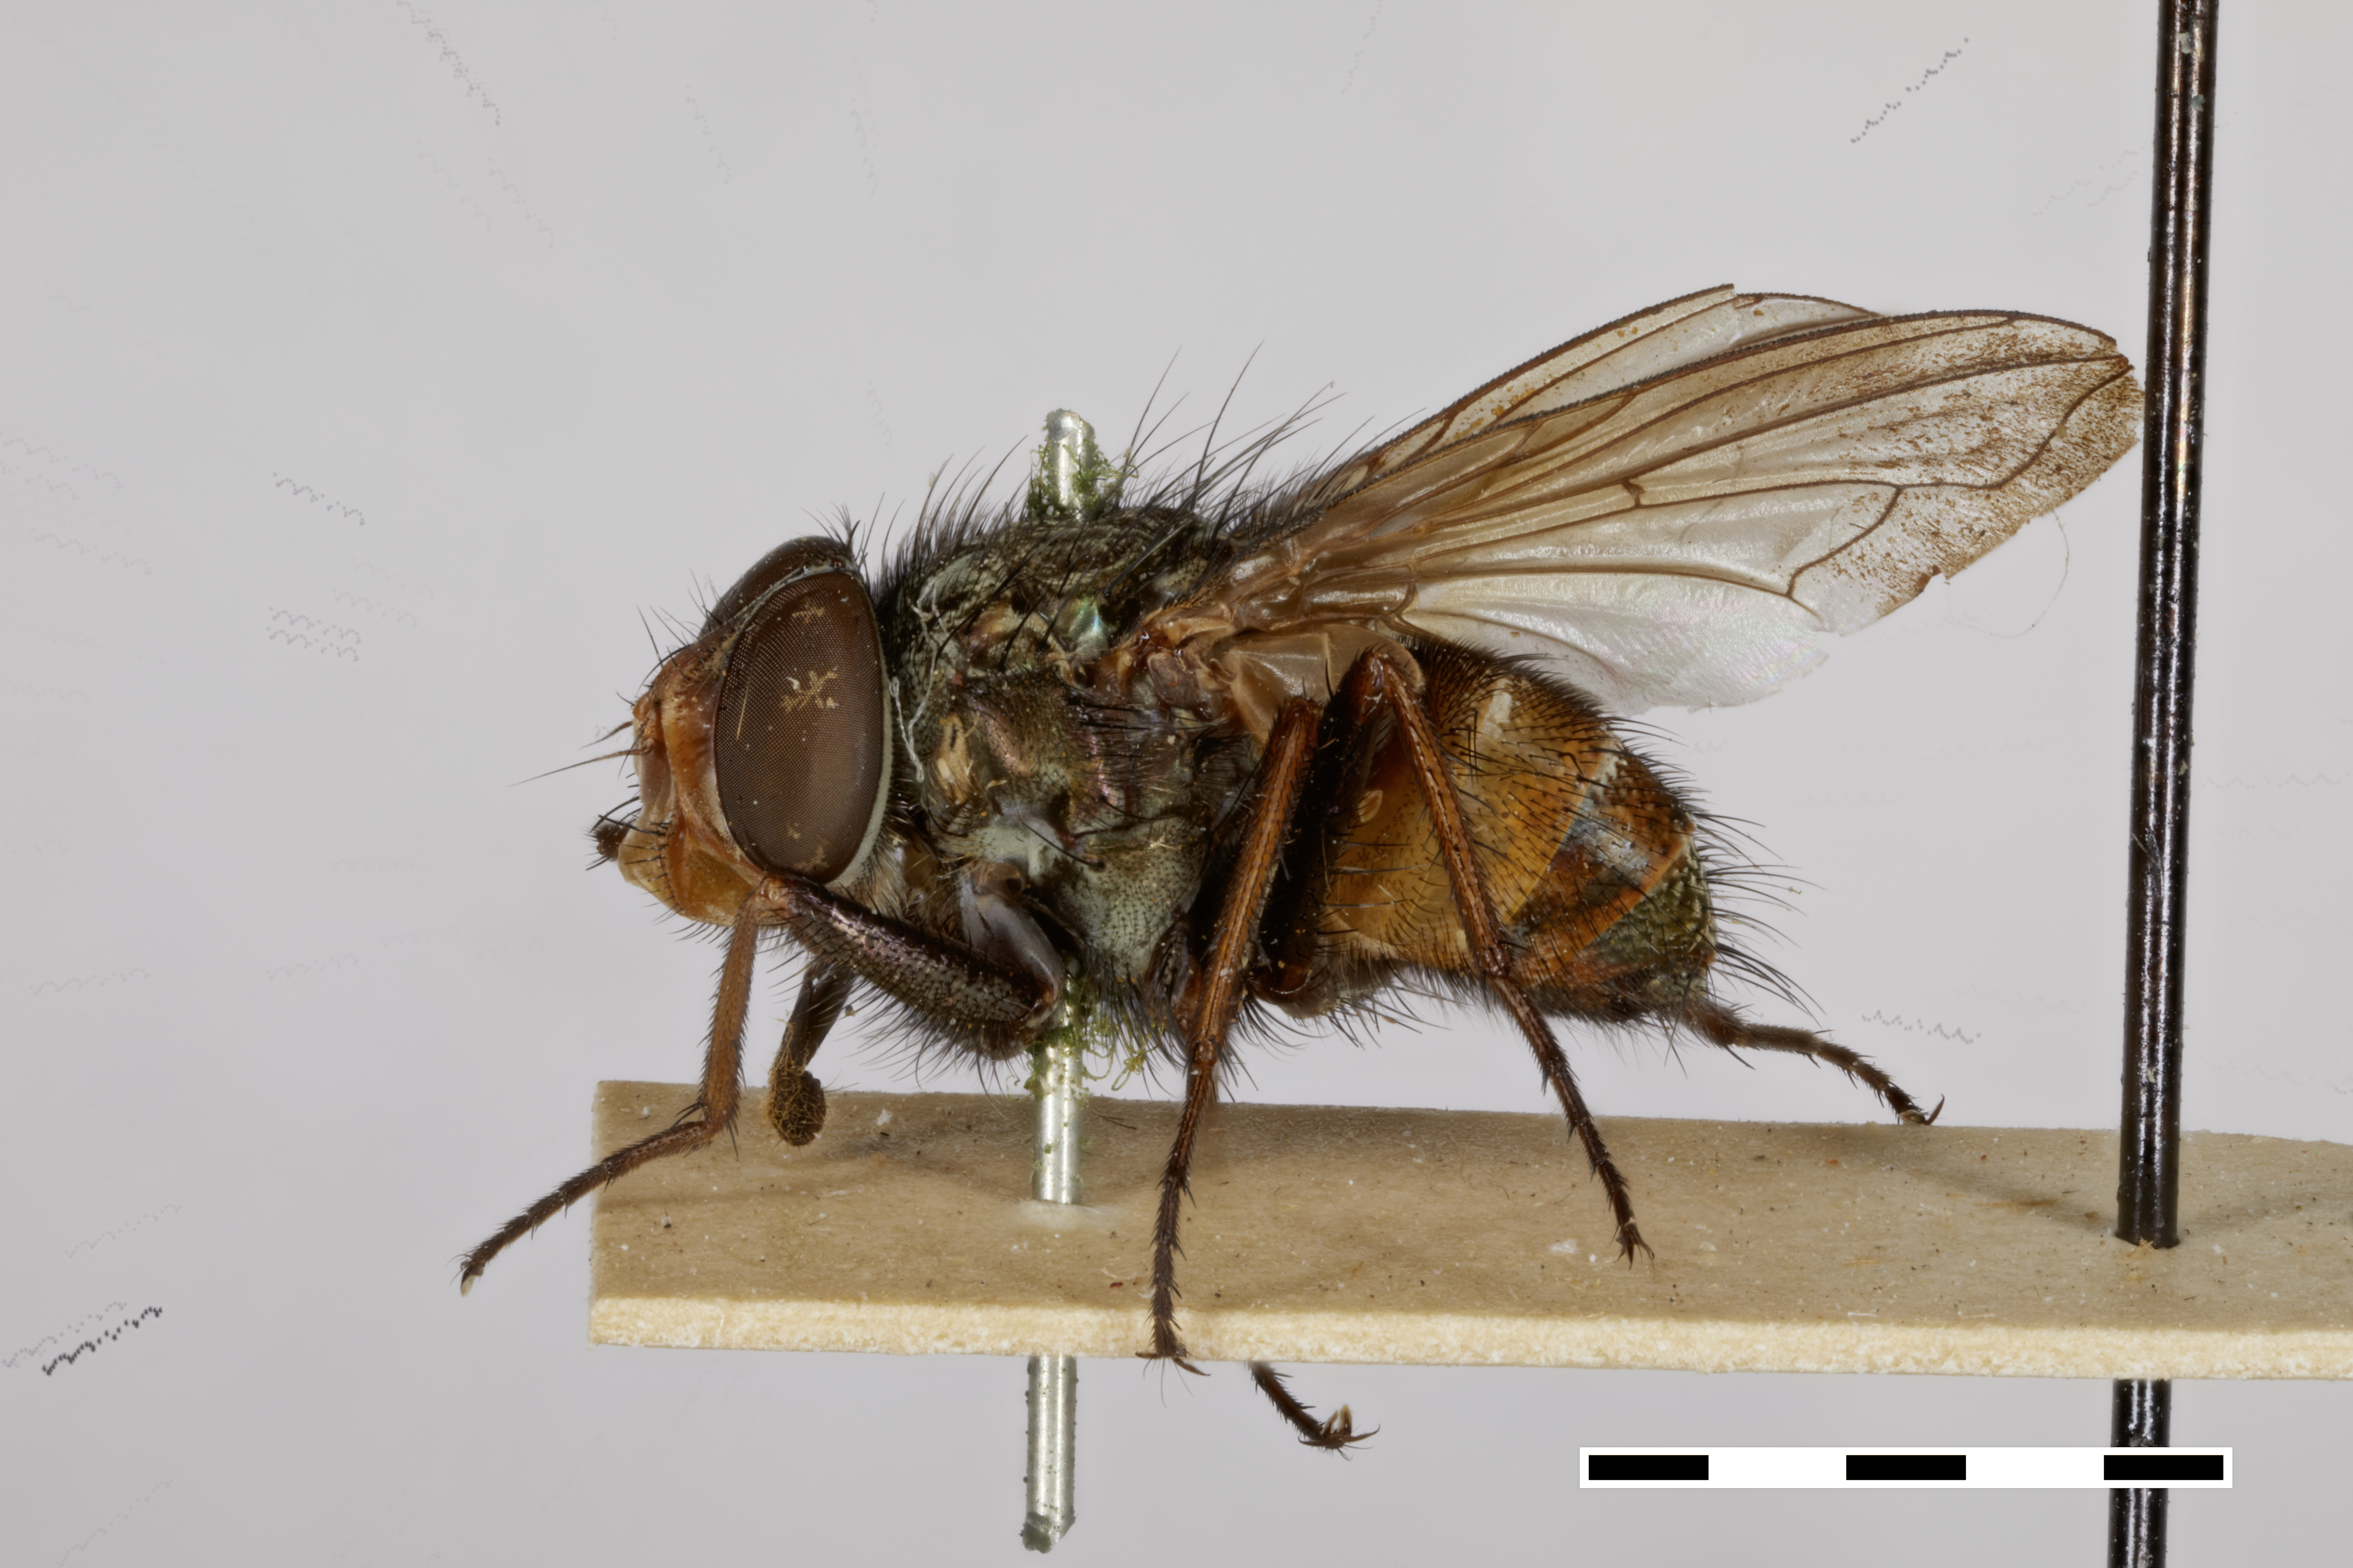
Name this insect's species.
Metallea nigribarba
